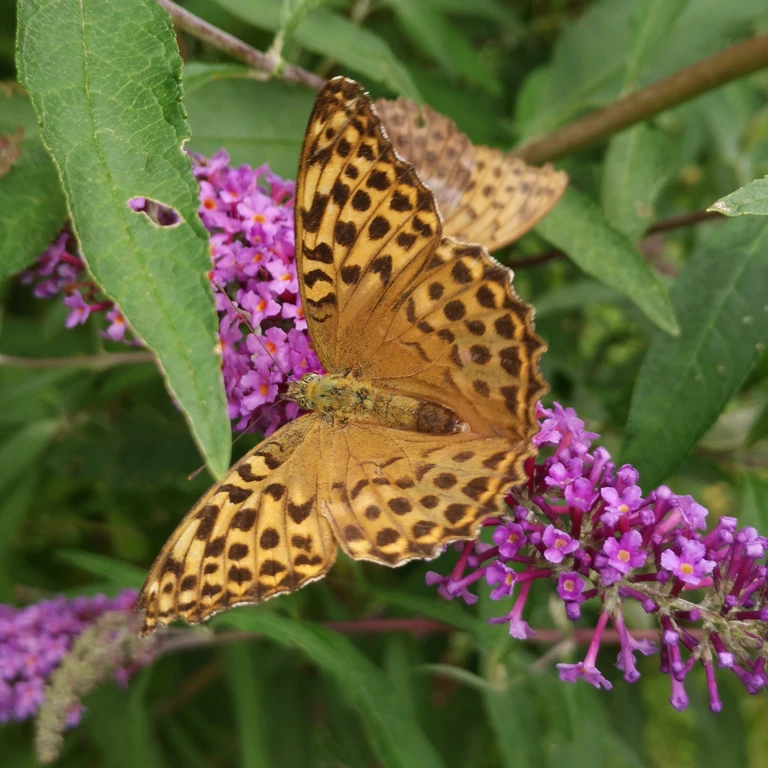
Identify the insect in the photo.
Argynnis paphia
